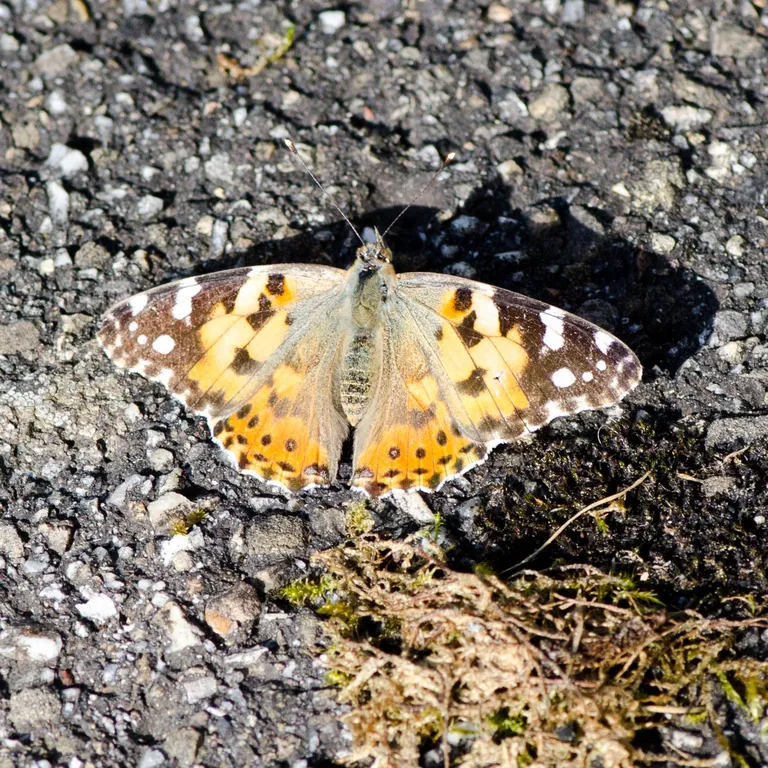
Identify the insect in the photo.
Vanessa cardui
